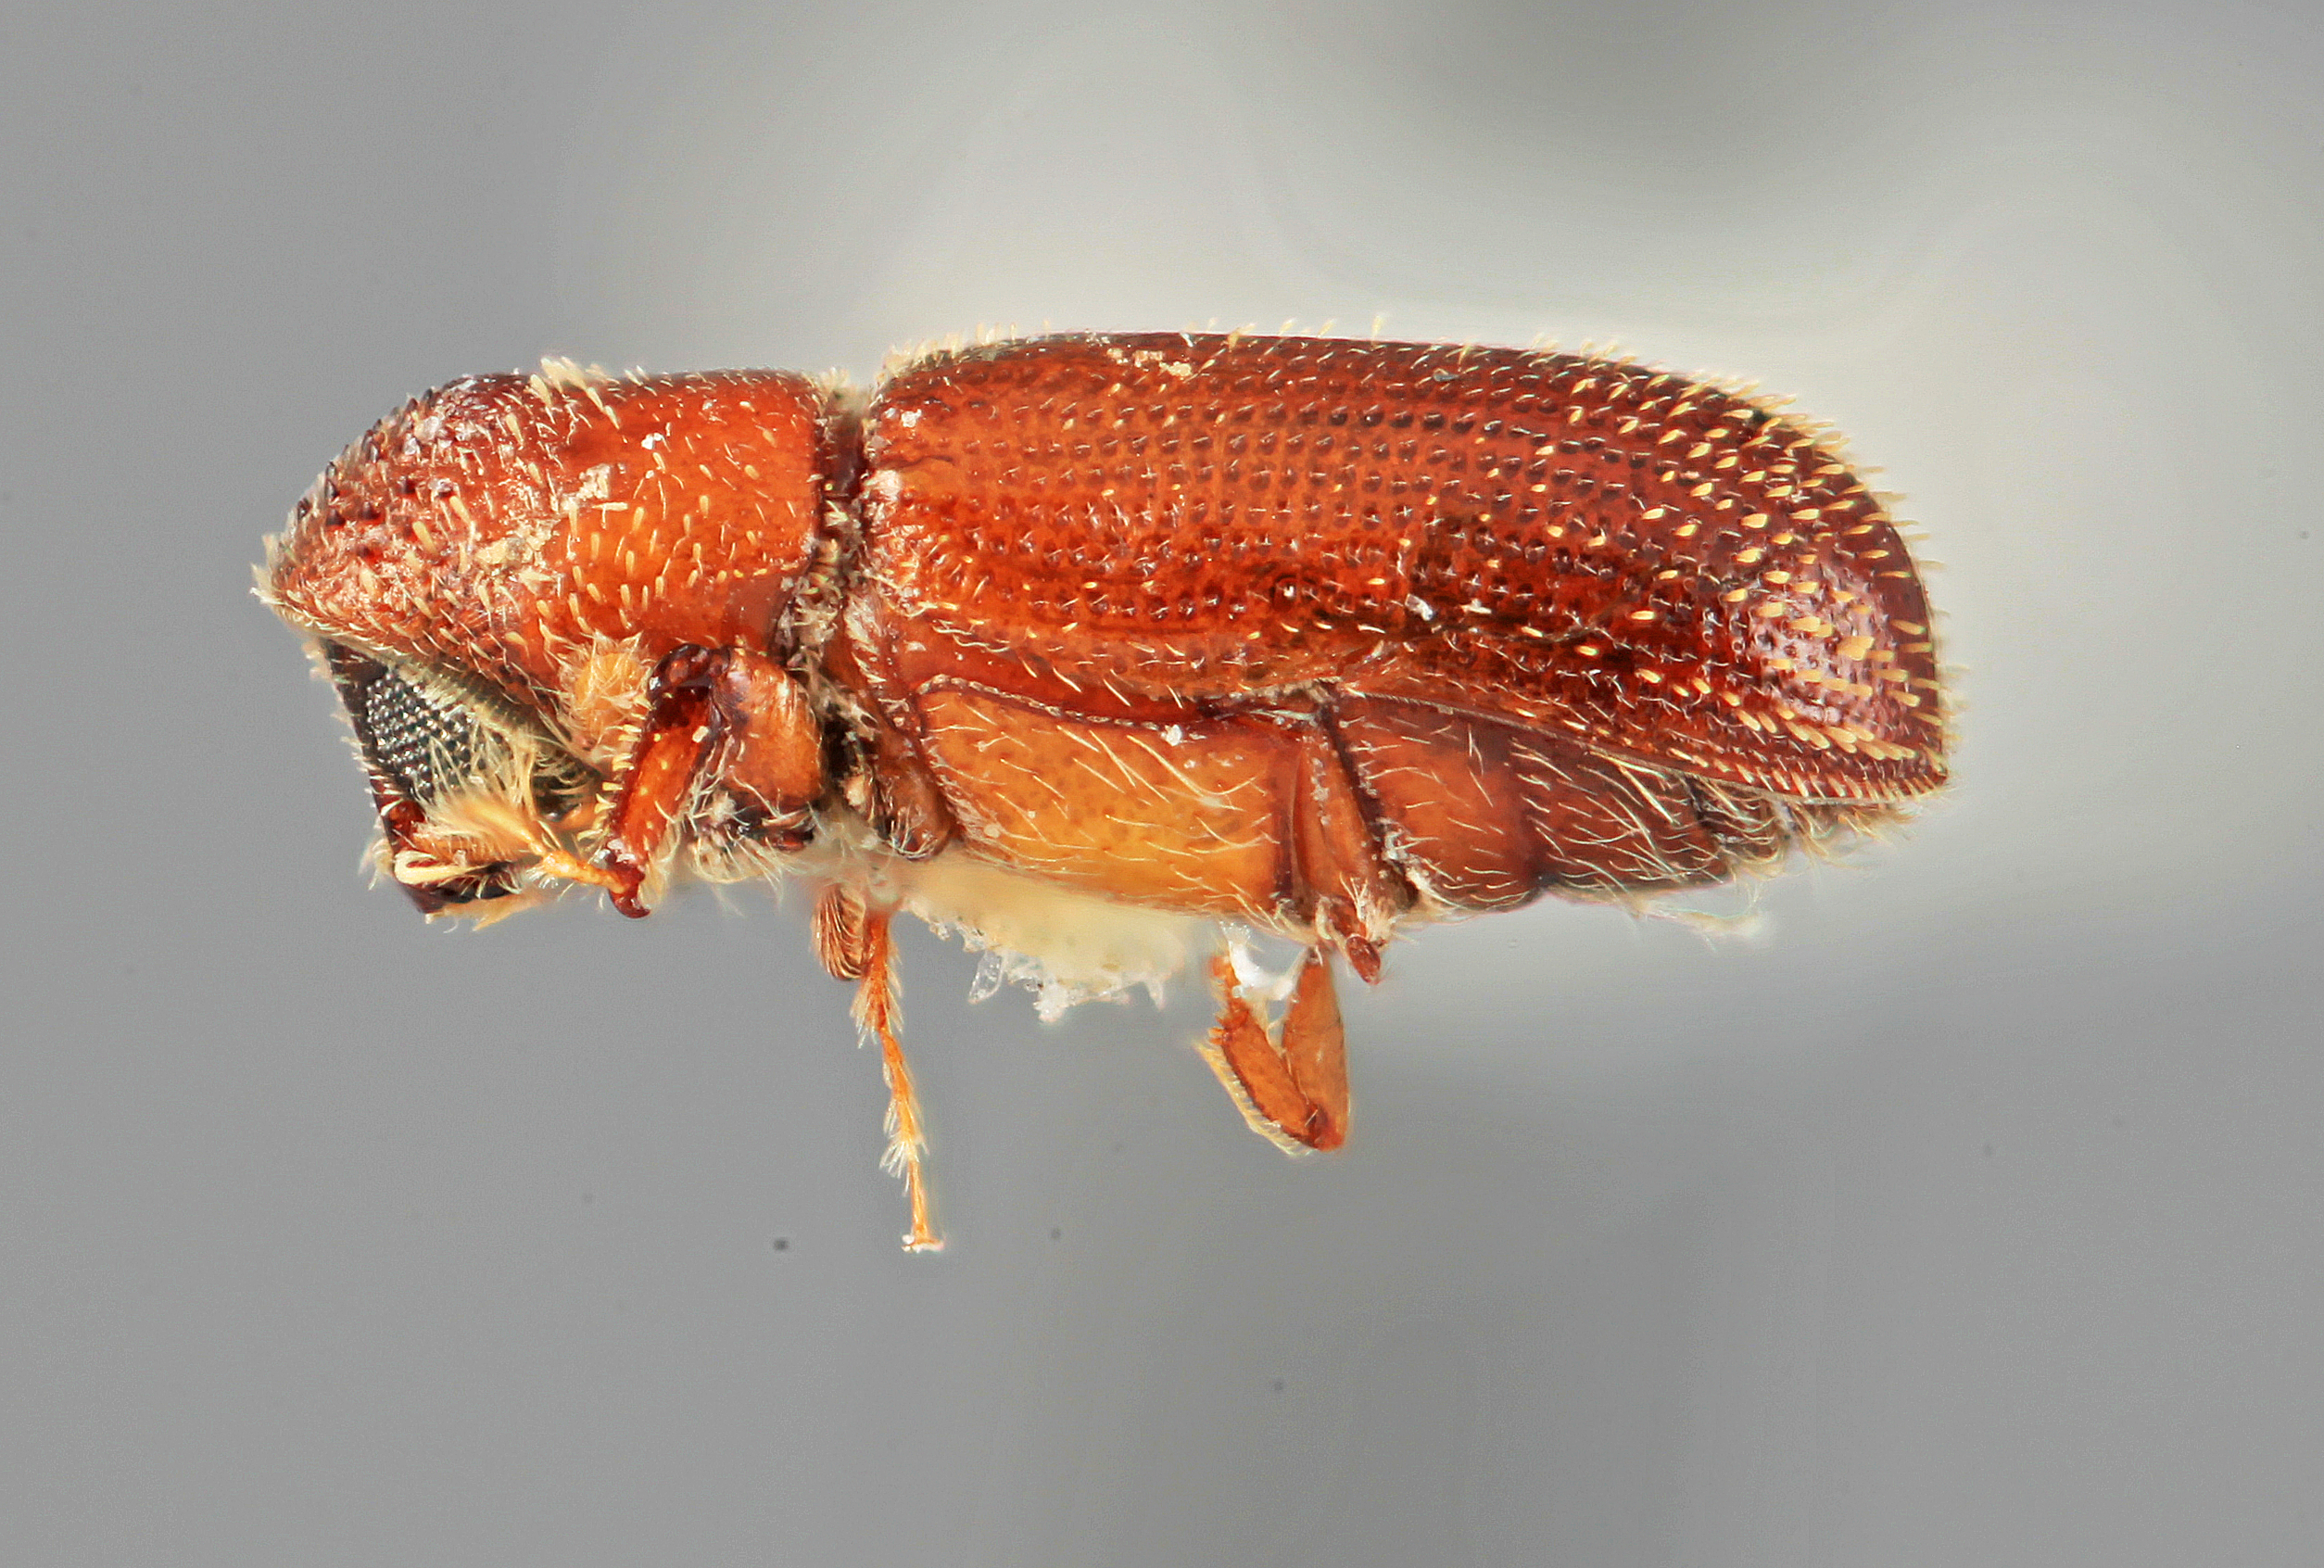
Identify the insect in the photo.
Thysanoes epicaris
